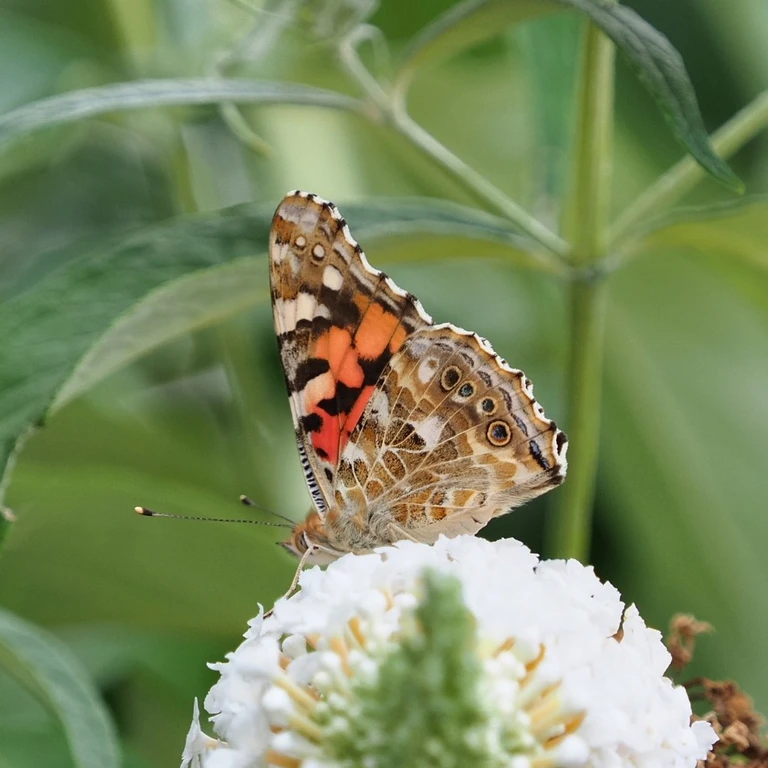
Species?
Vanessa cardui
